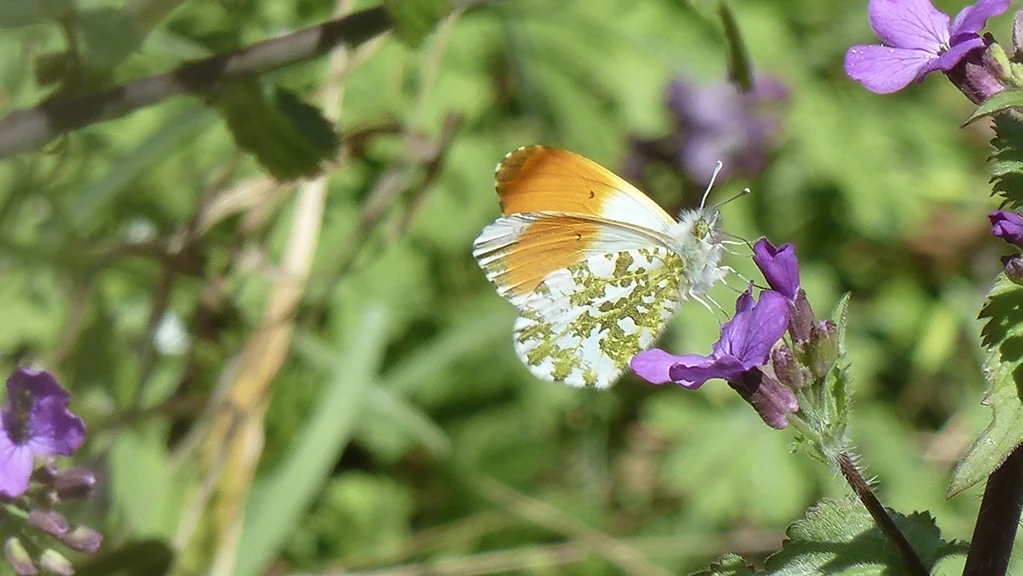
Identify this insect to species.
Anthocharis cardamines
